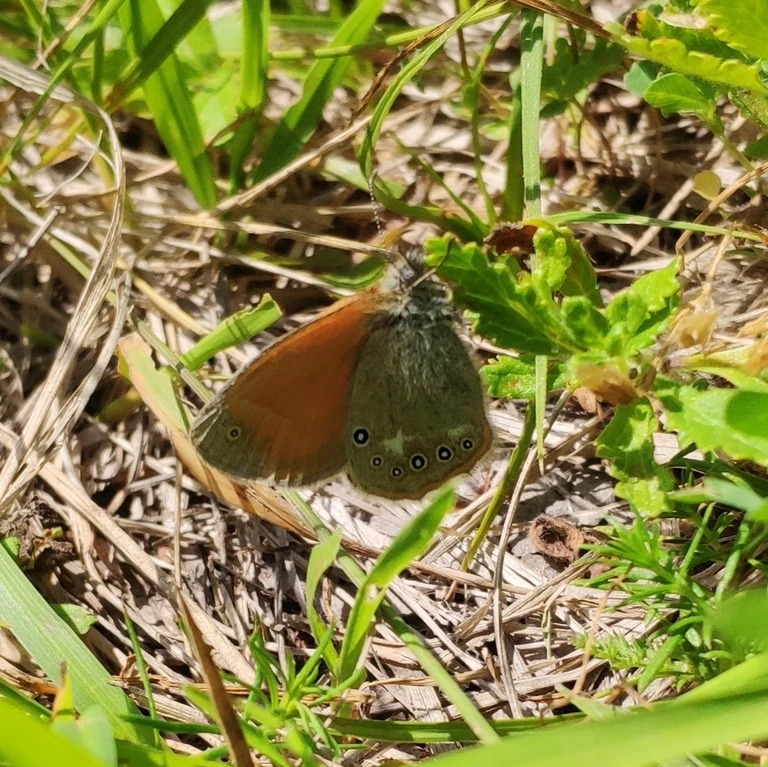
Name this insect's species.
Coenonympha glycerion (also Coenonympha iphis)
